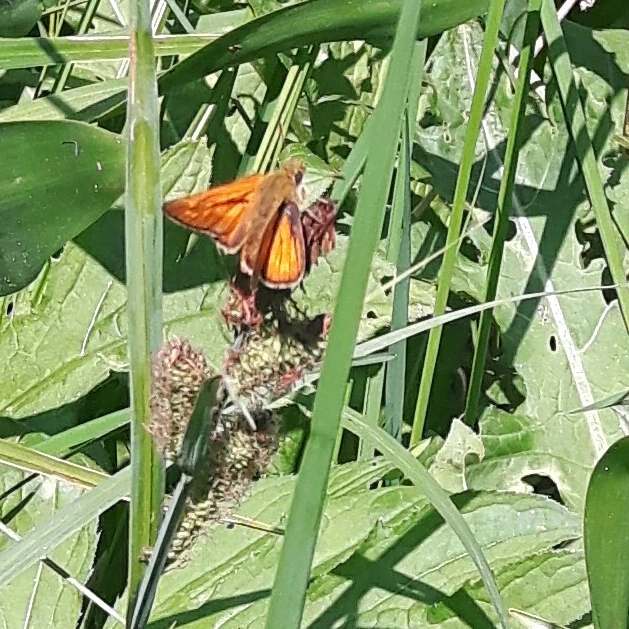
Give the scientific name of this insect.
Ochlodes sylvanus (also Ochlodes venata)
